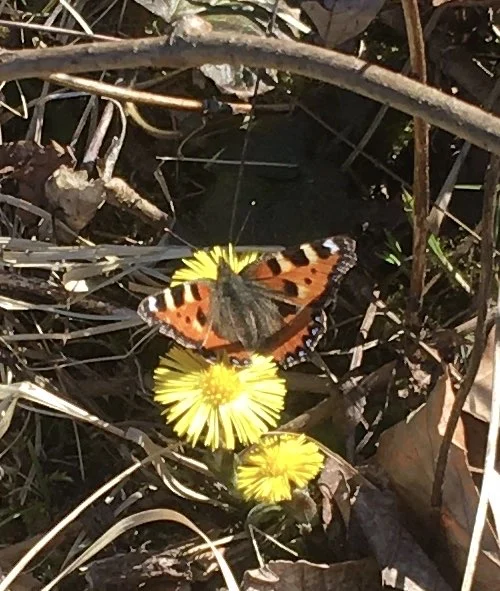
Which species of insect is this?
Aglais urticae
